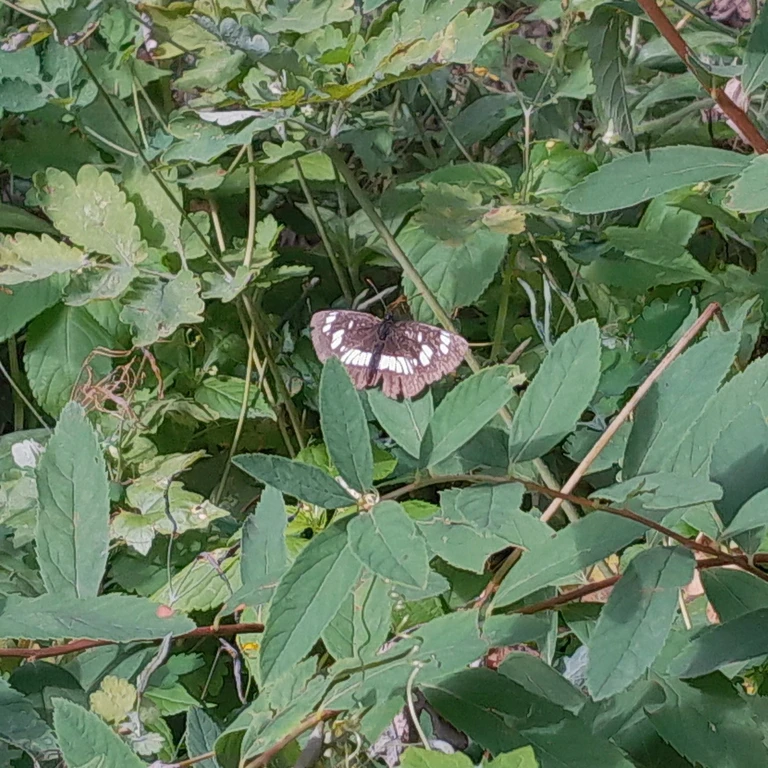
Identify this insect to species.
Neptis rivularis
